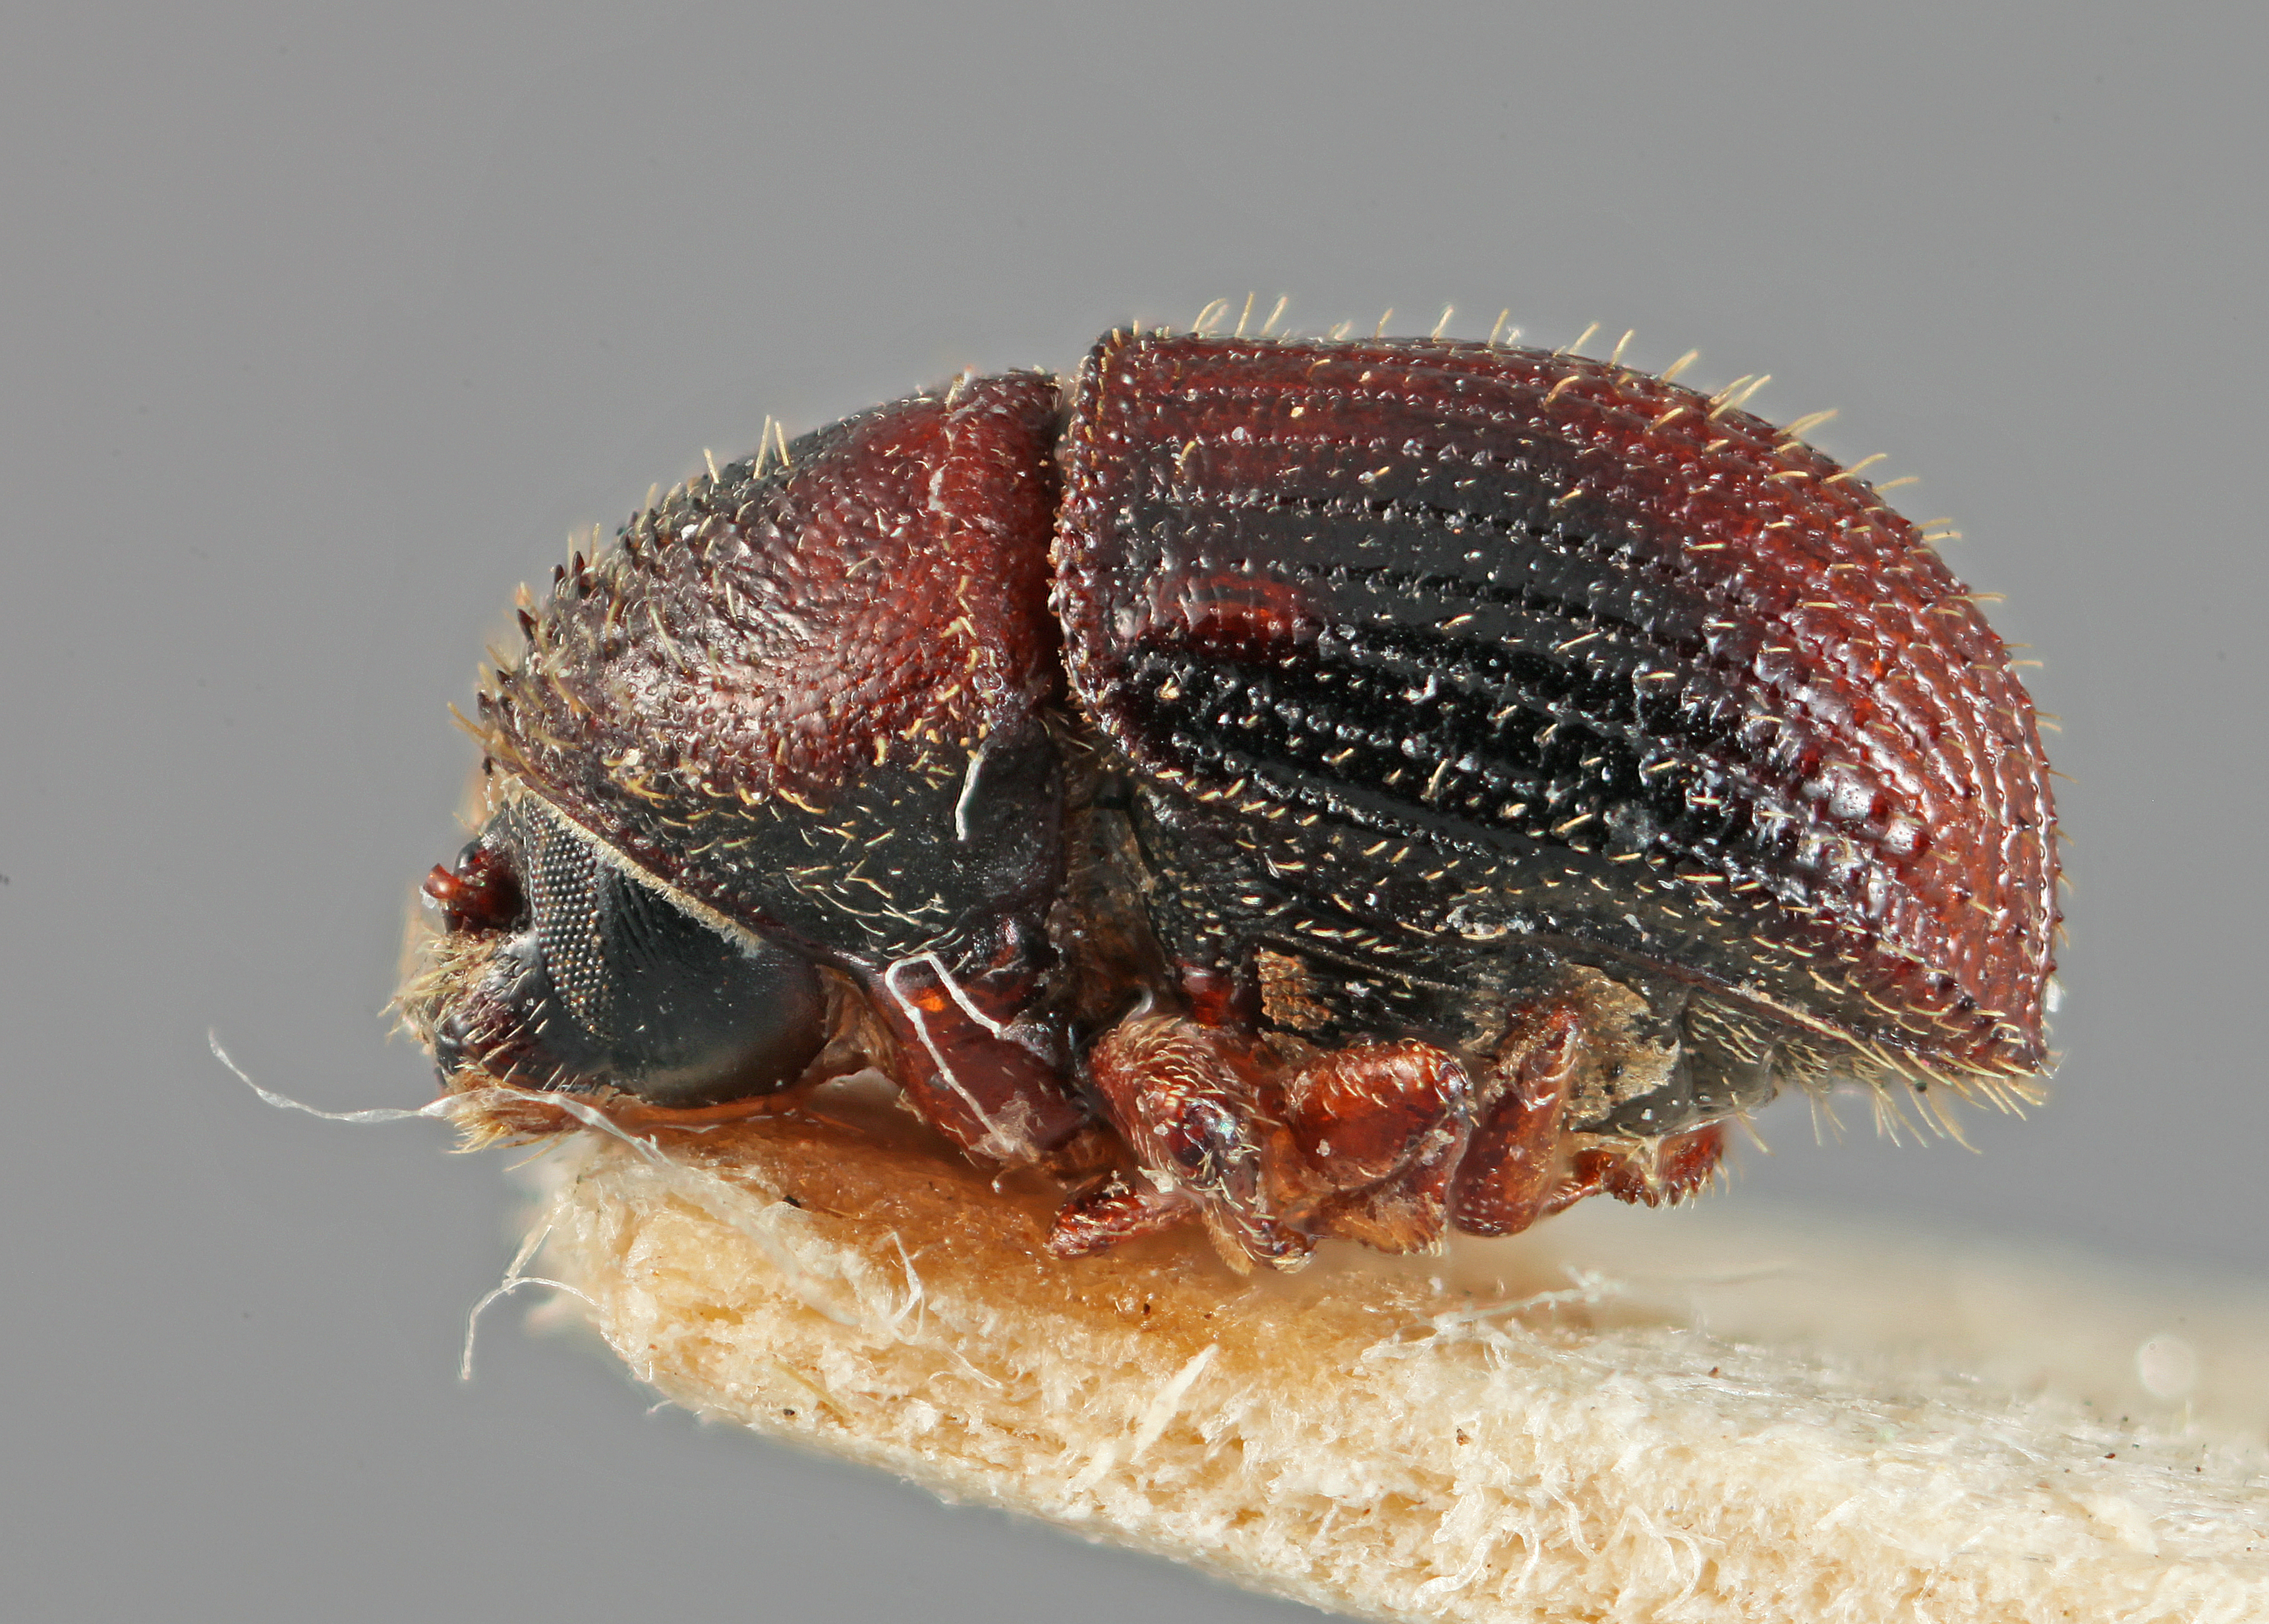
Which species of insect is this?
Phloeotribus bolivianus
